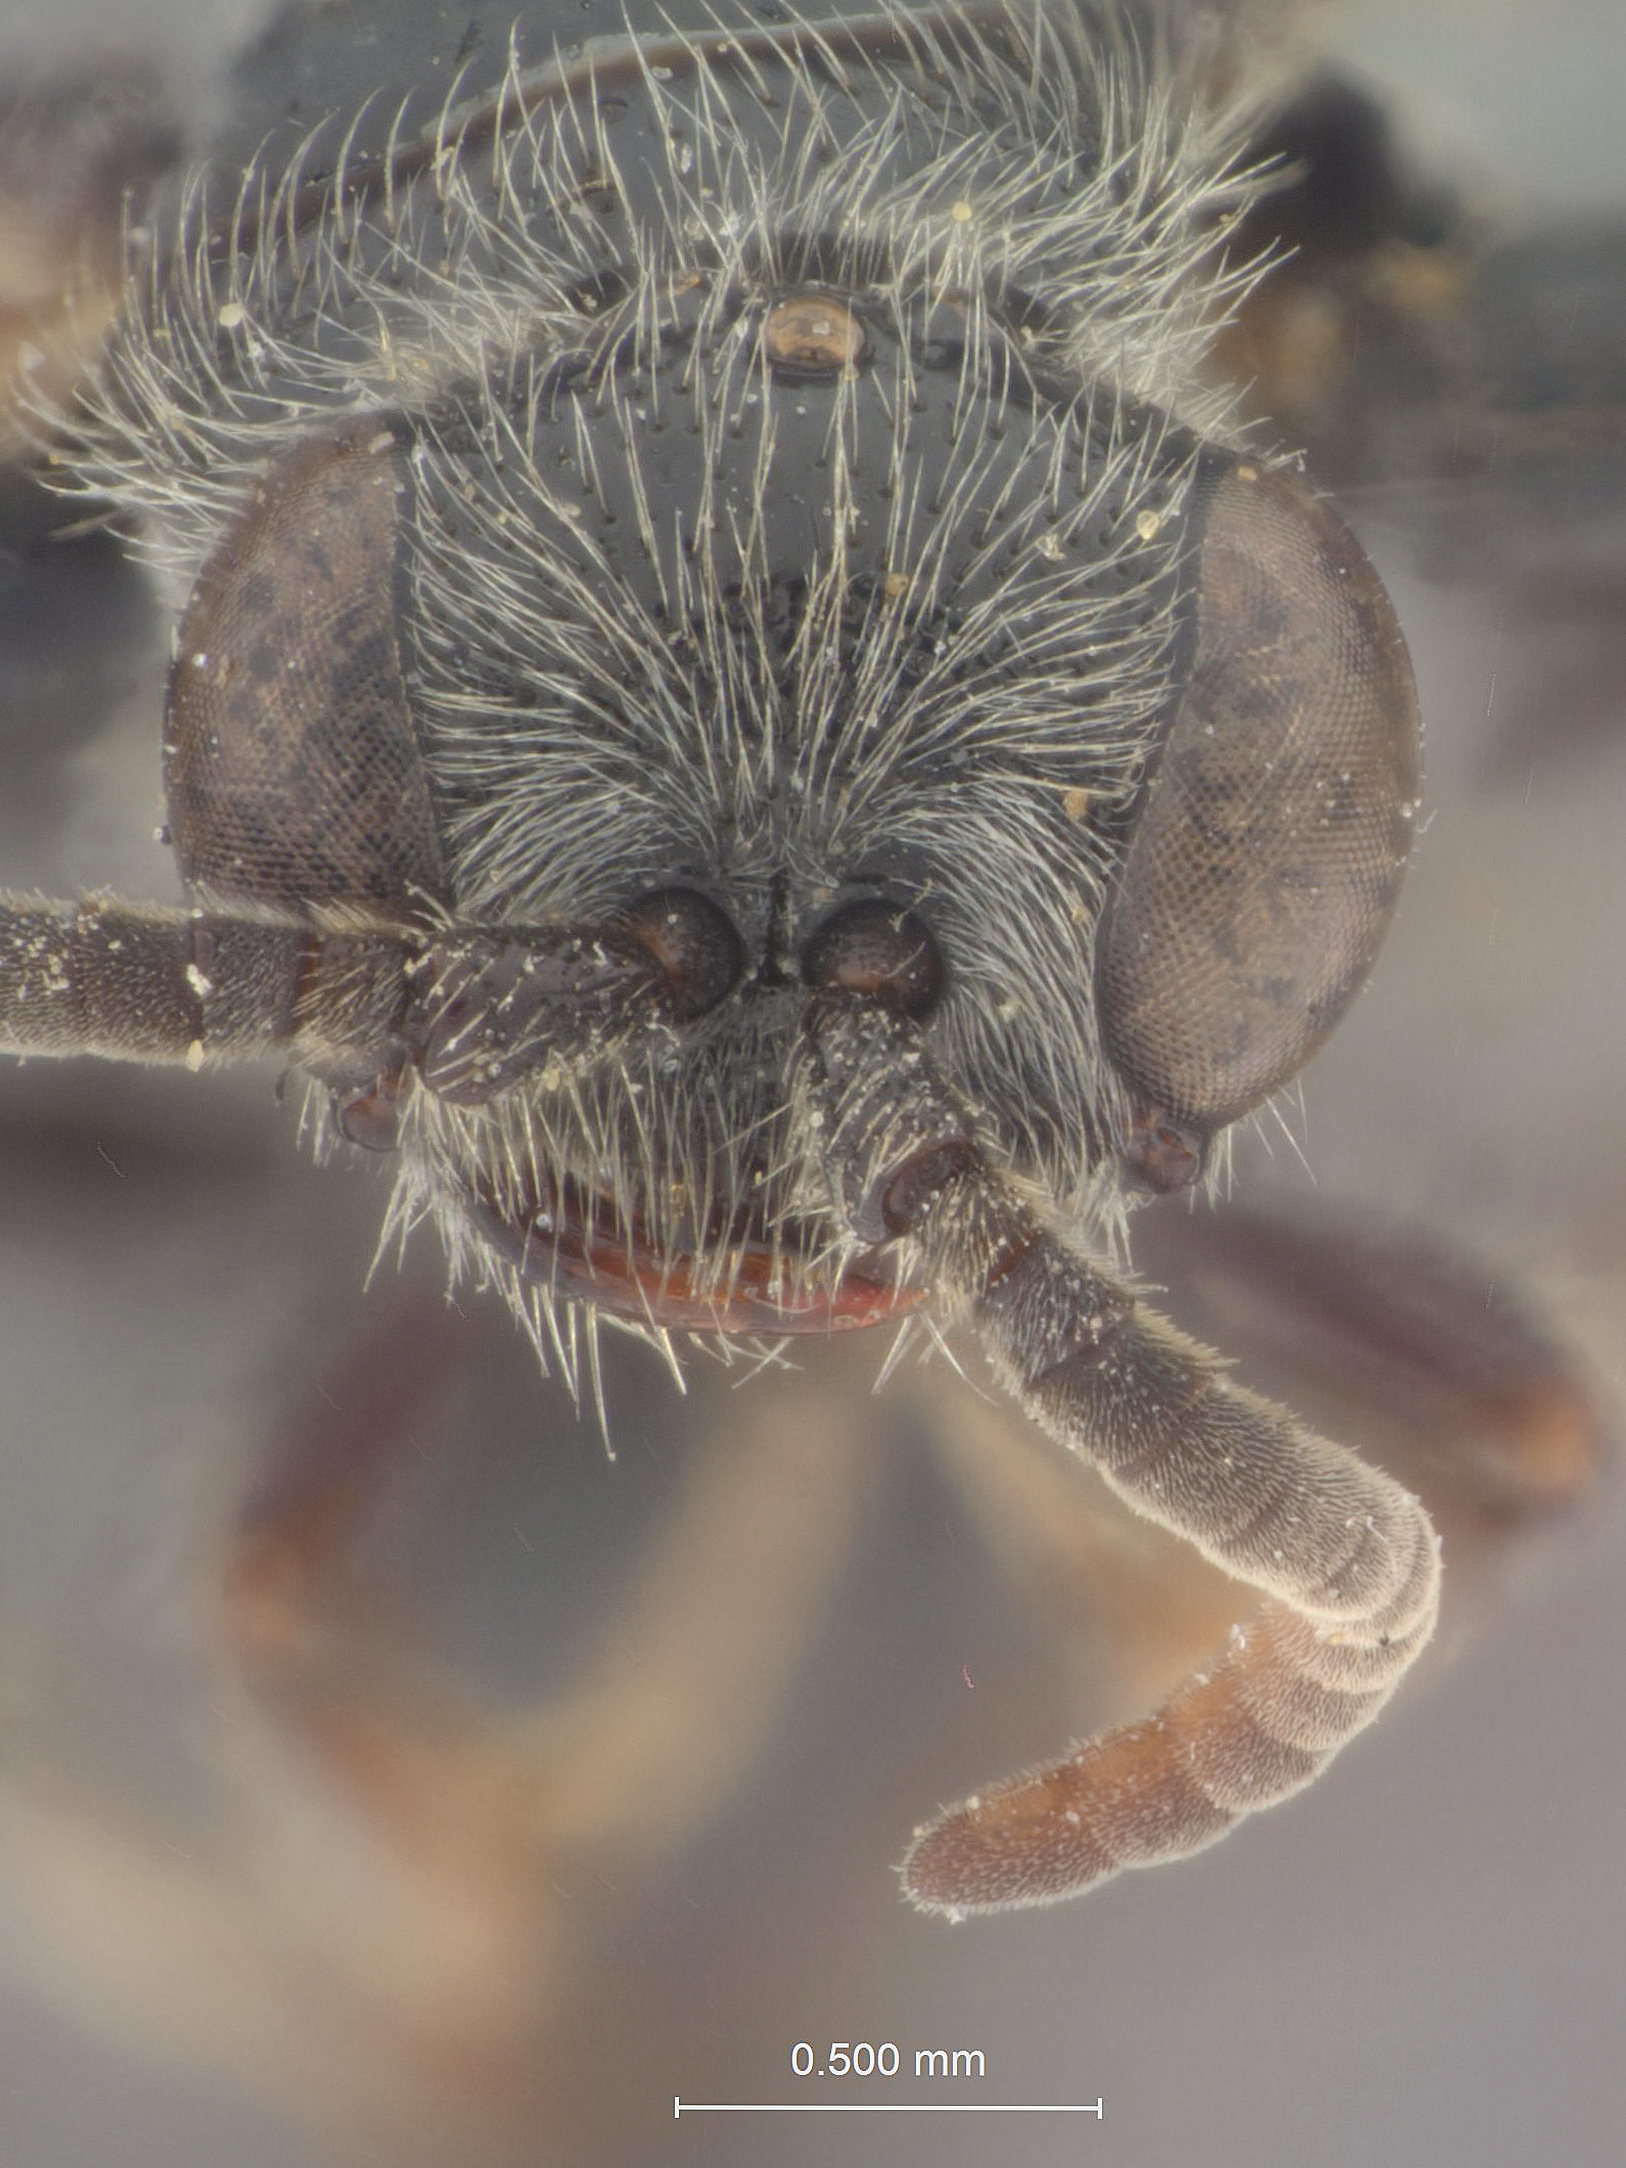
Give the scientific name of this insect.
Tiphia boxi
